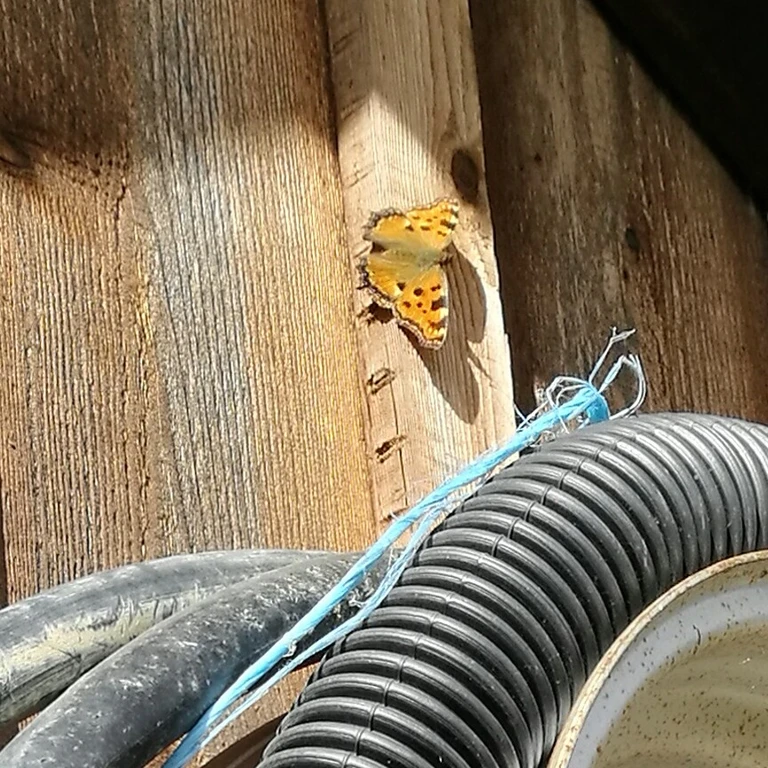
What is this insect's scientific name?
Nymphalis polychloros
